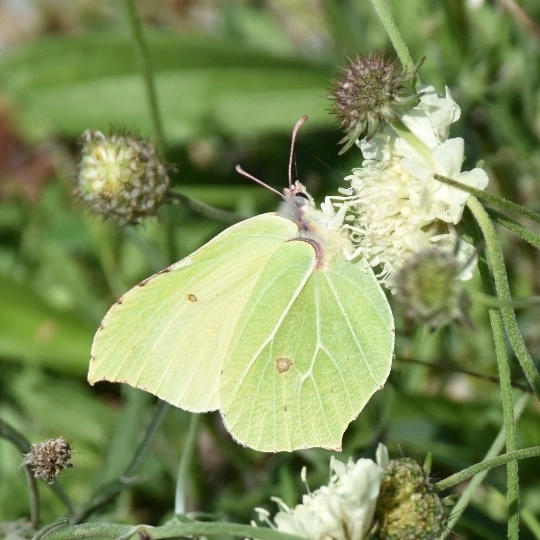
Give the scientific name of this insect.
Gonepteryx rhamni
